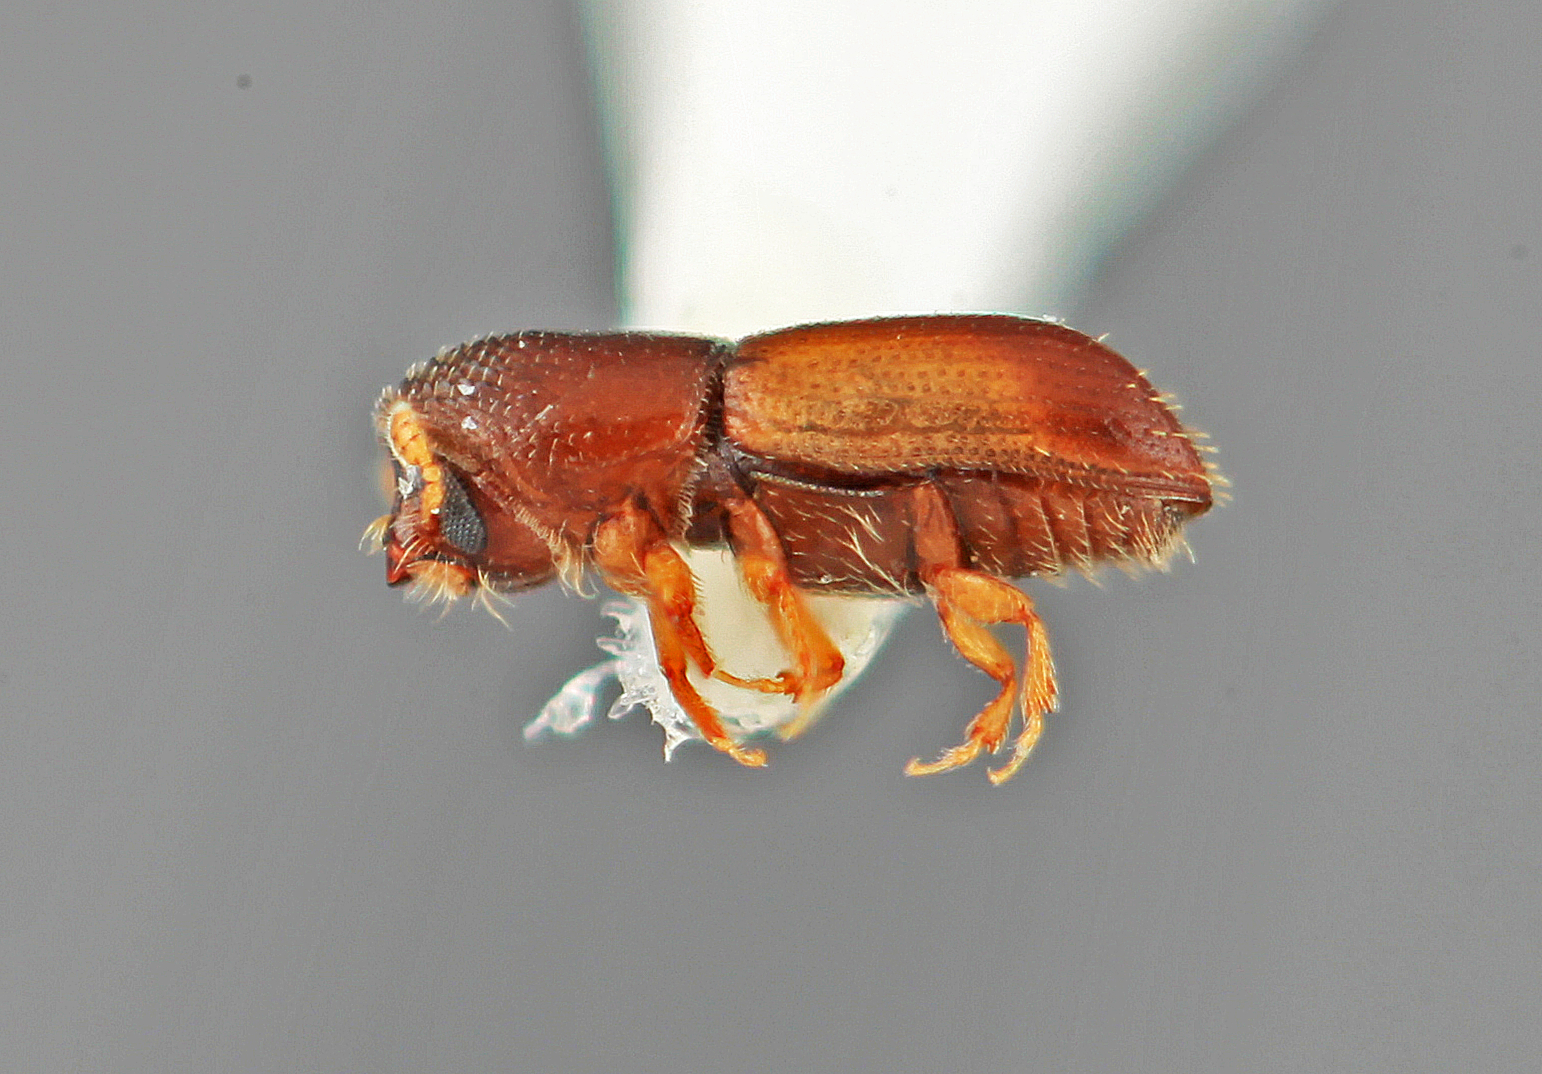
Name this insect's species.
Pityophthorus minimus
